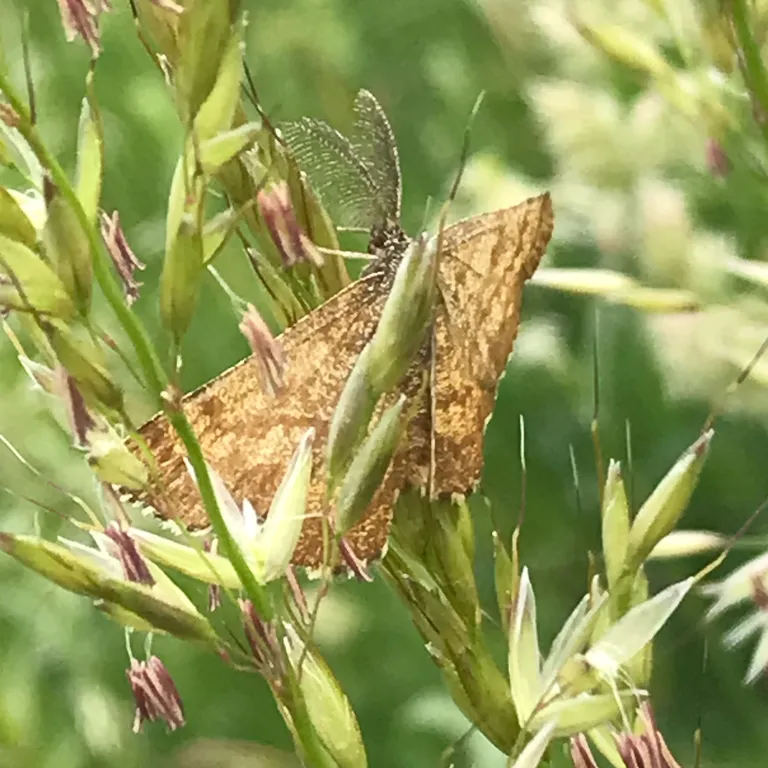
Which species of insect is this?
Ematurga atomaria
